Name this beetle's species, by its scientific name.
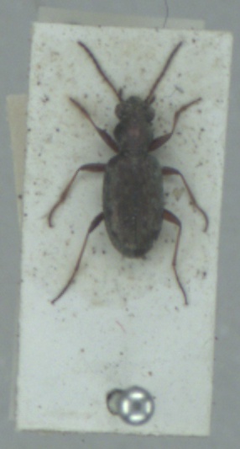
Asaphidion pallipes
